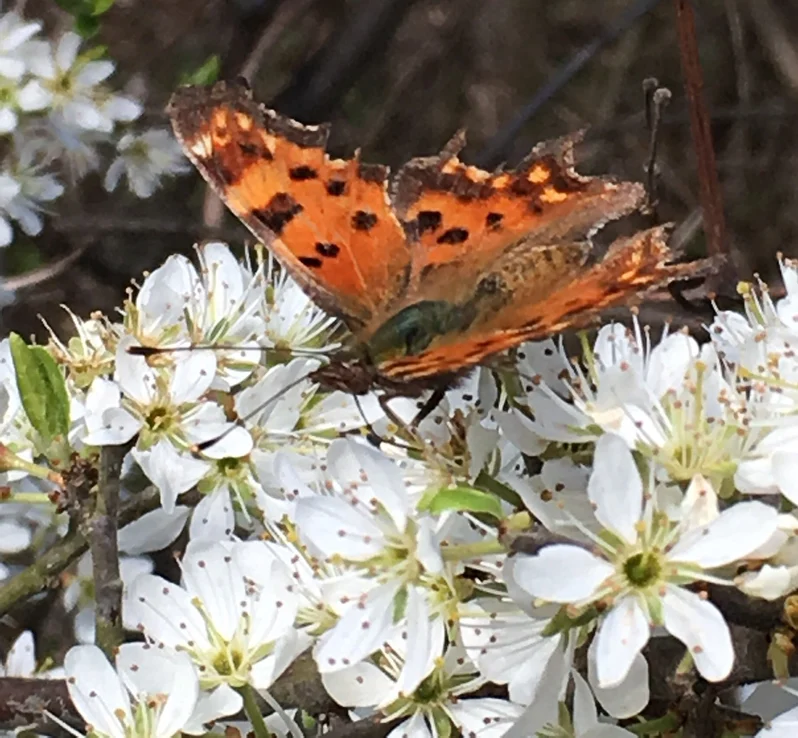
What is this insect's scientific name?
Polygonia c-album
